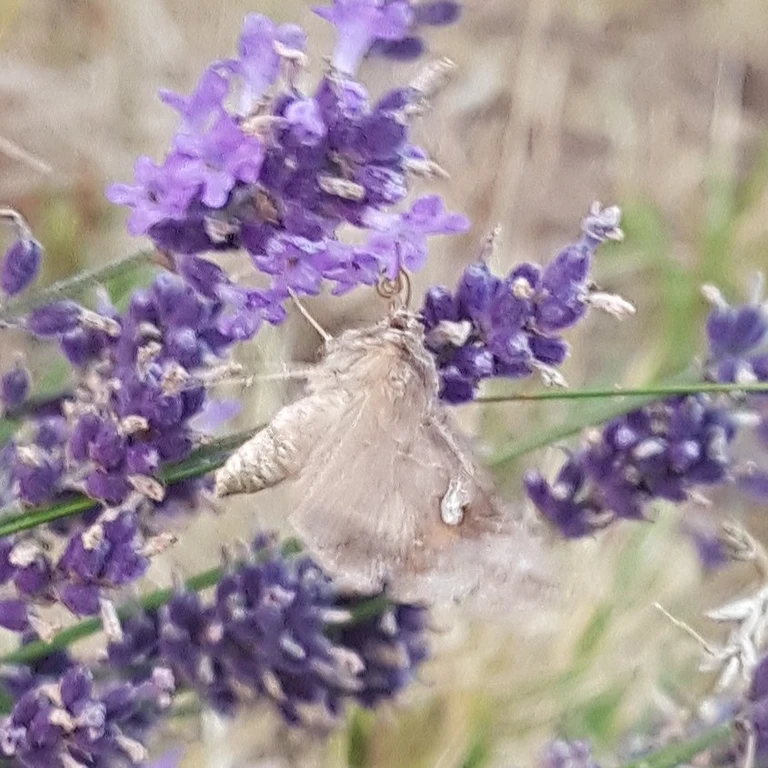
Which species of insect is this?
Autographa gamma
